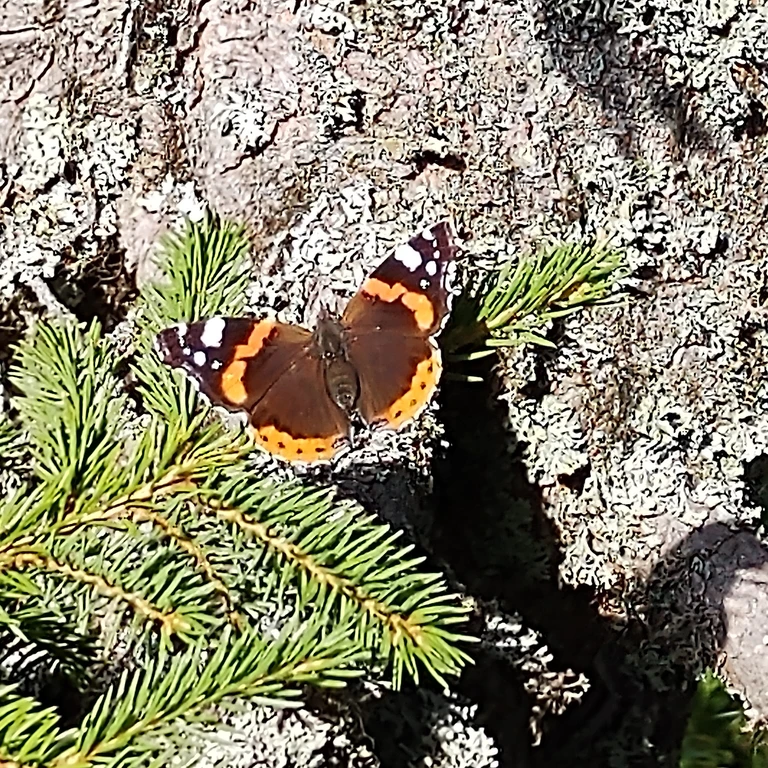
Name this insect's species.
Vanessa atalanta
